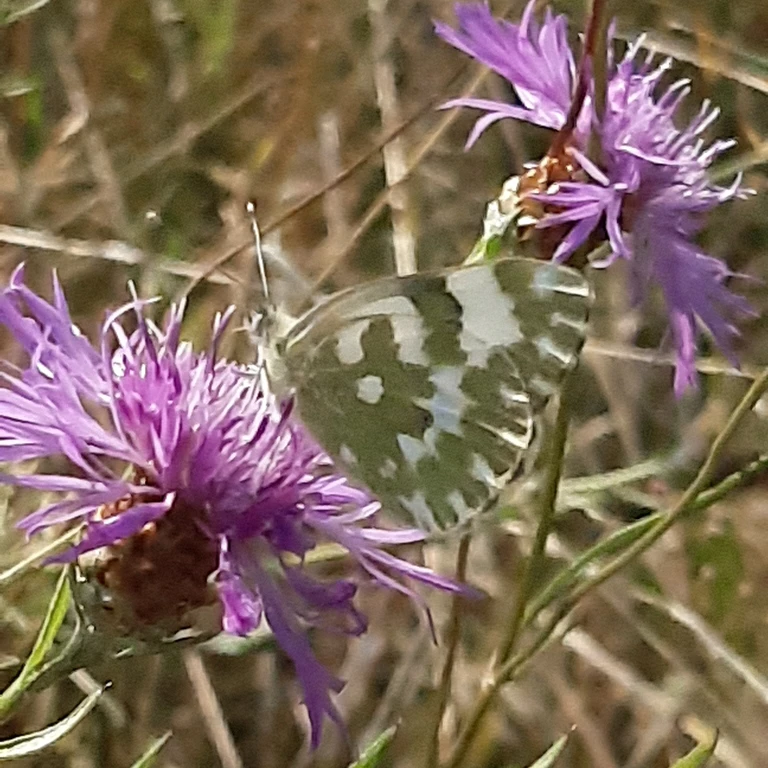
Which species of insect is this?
Pontia edusa
